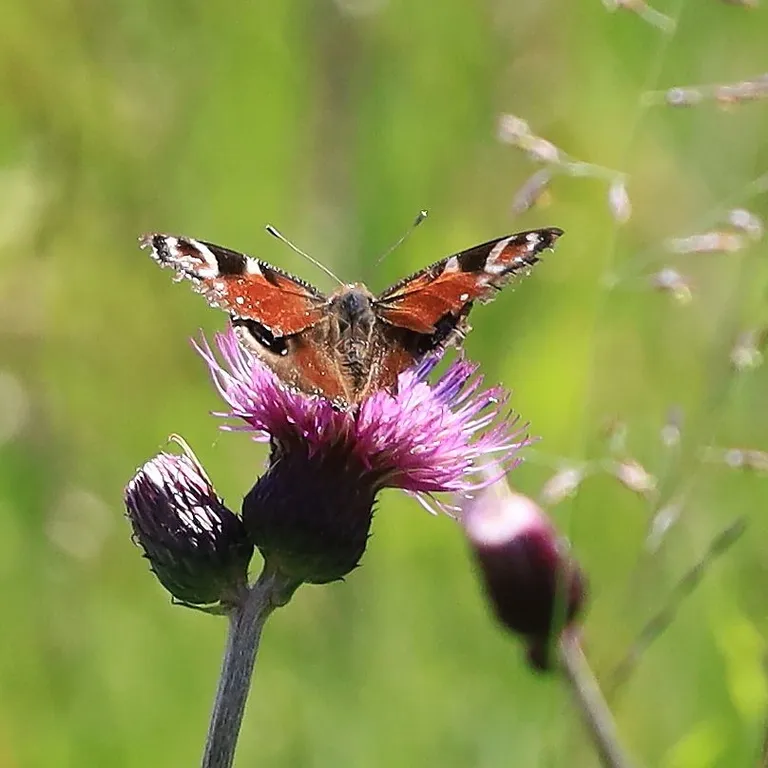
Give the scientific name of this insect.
Aglais io
